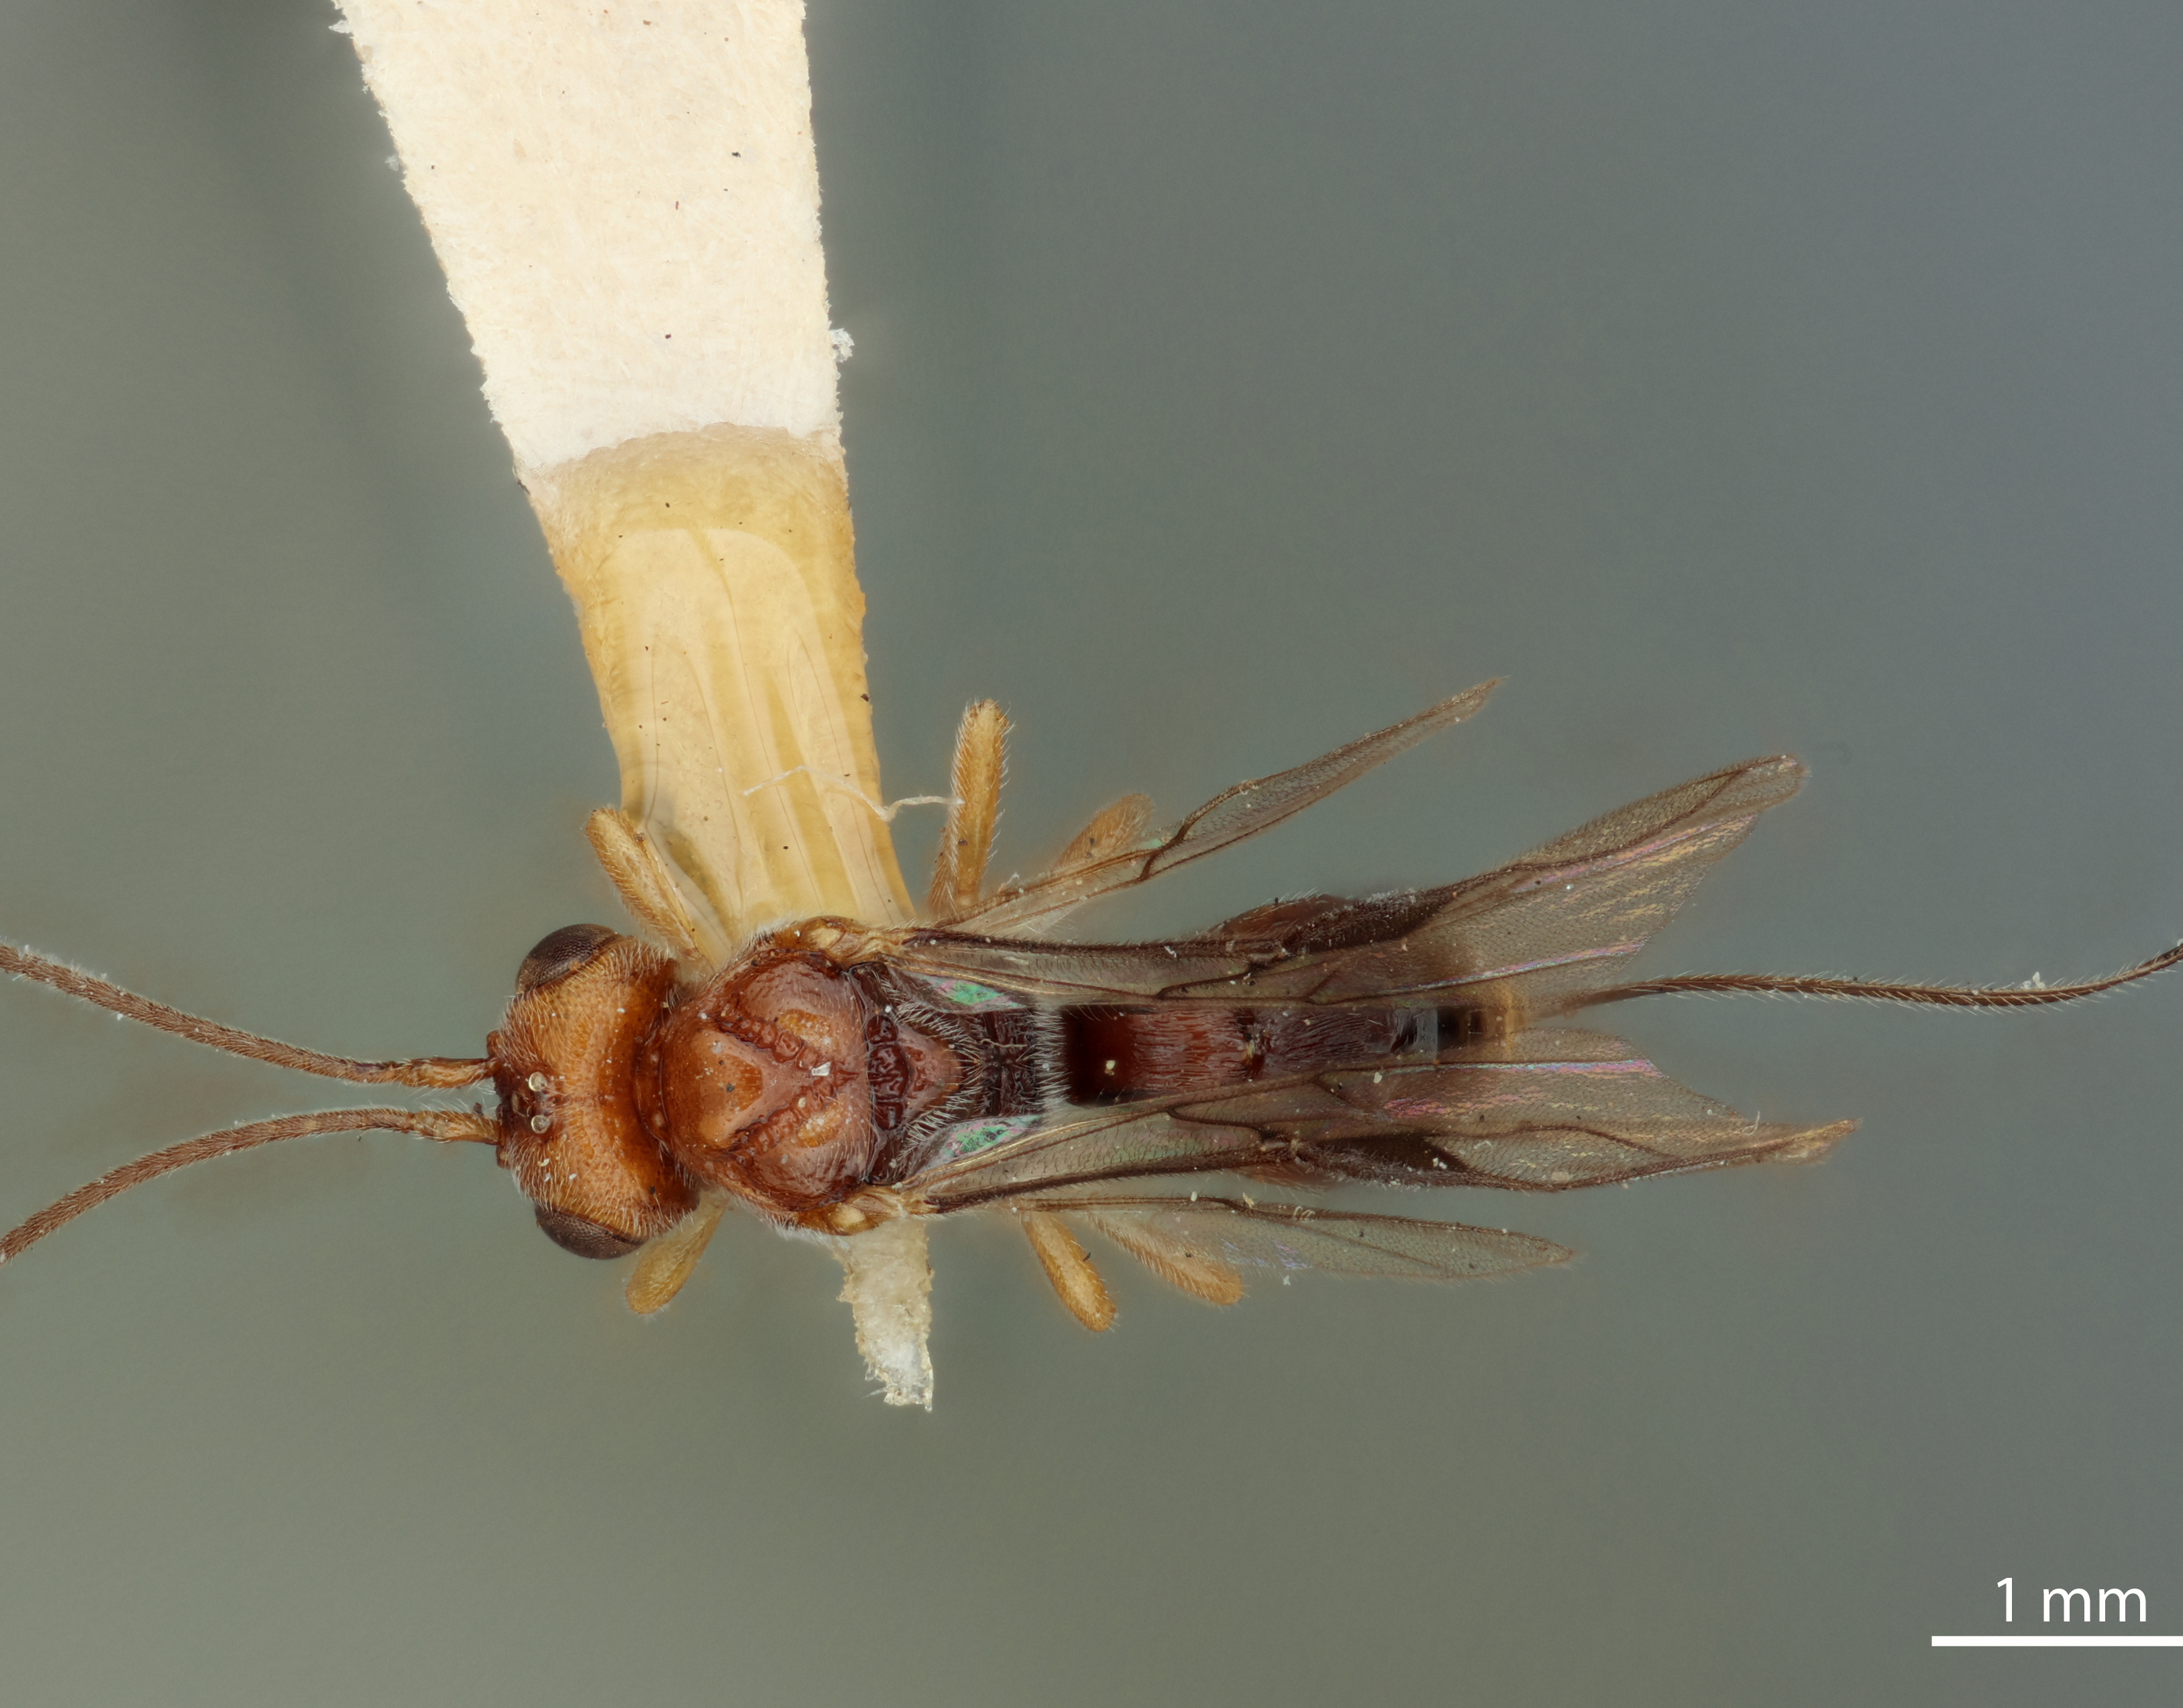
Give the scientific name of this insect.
Opius oophilus
